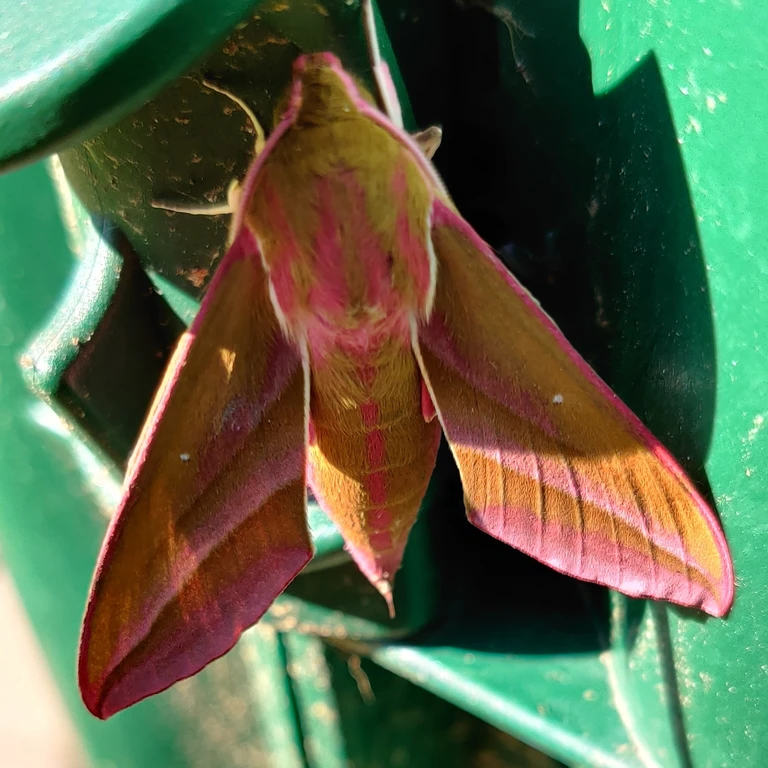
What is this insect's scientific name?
Deilephila elpenor
